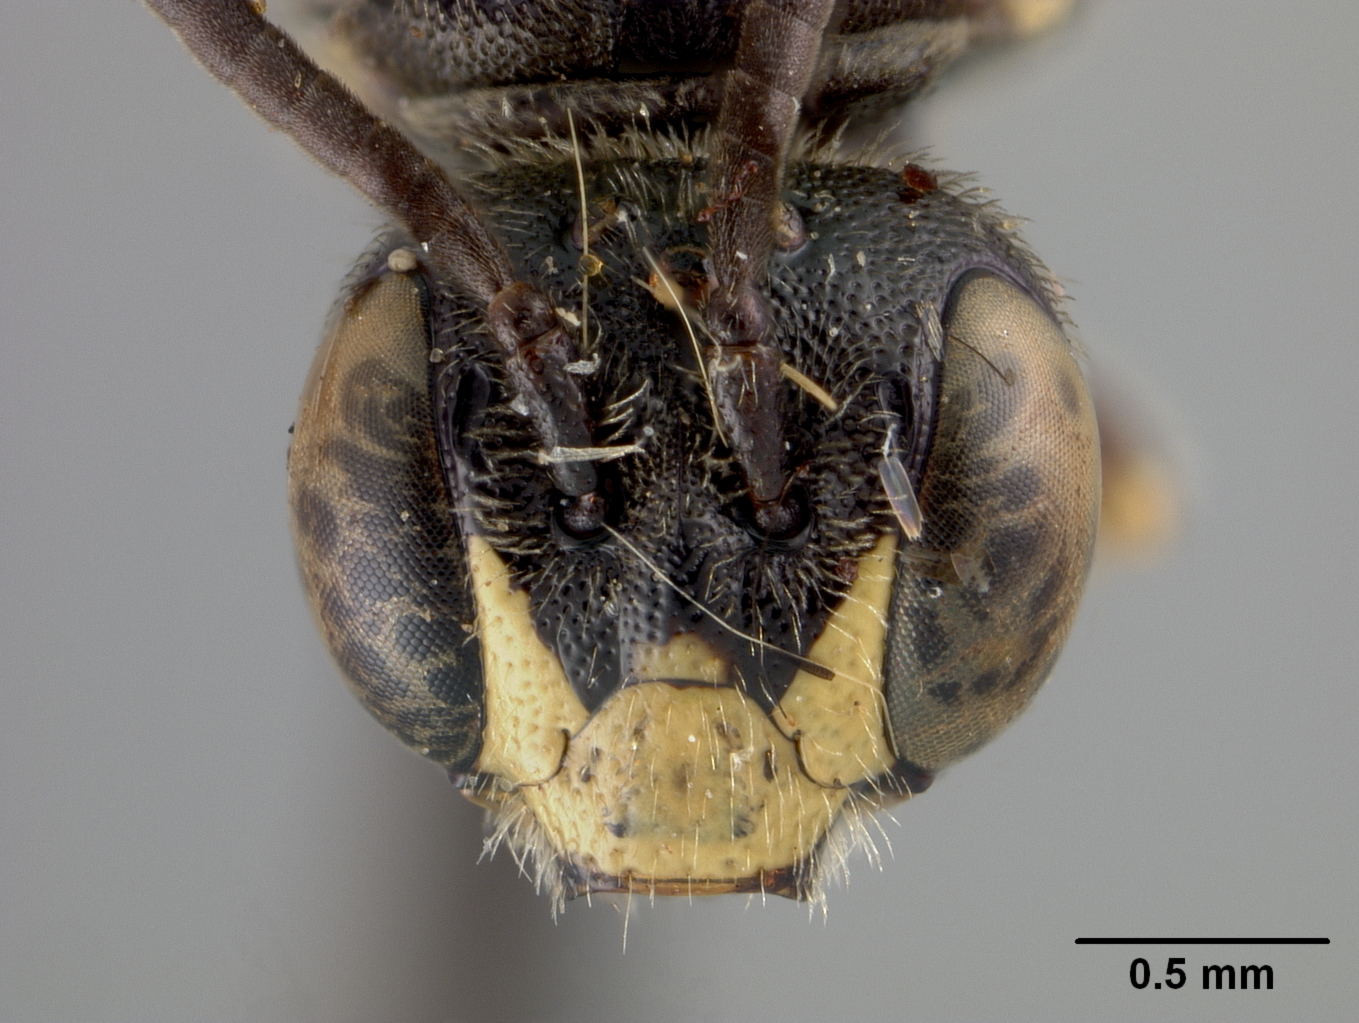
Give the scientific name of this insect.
Heterosarus zamoranicus
